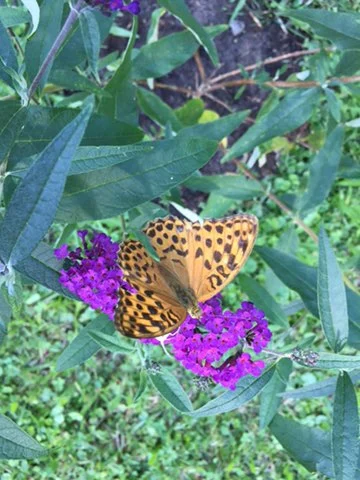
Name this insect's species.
Argynnis paphia
